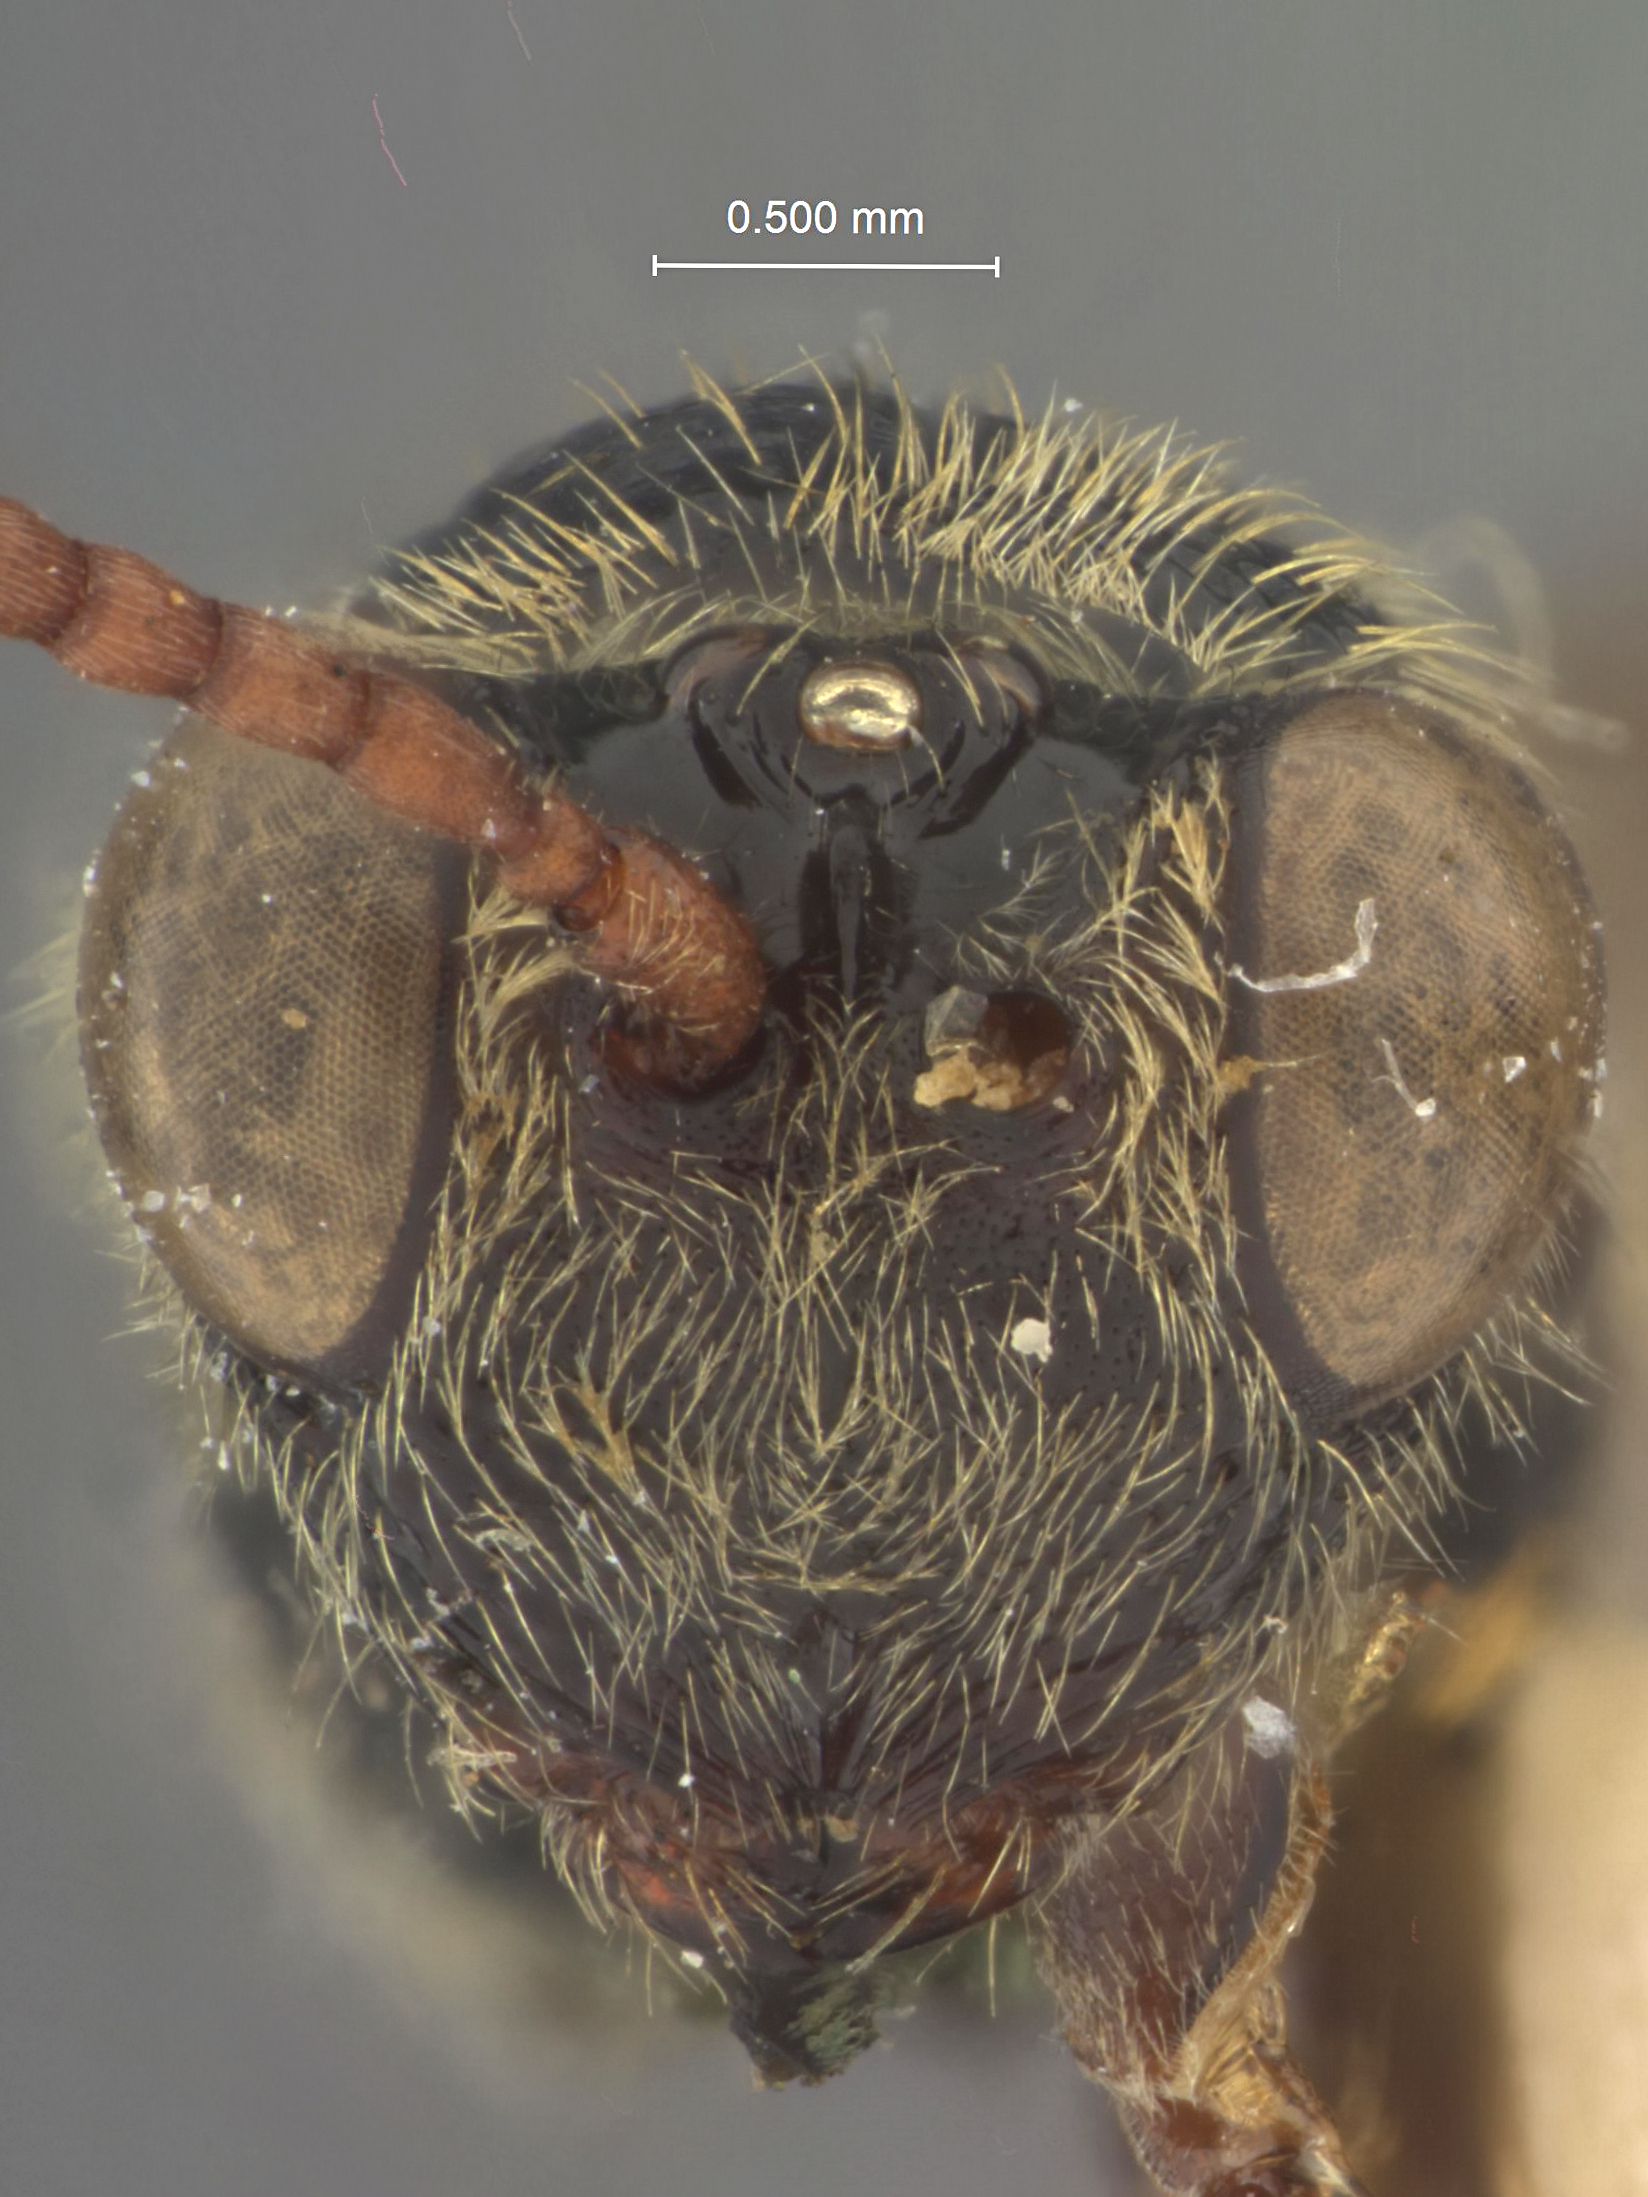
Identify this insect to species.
Mesocynips albata
